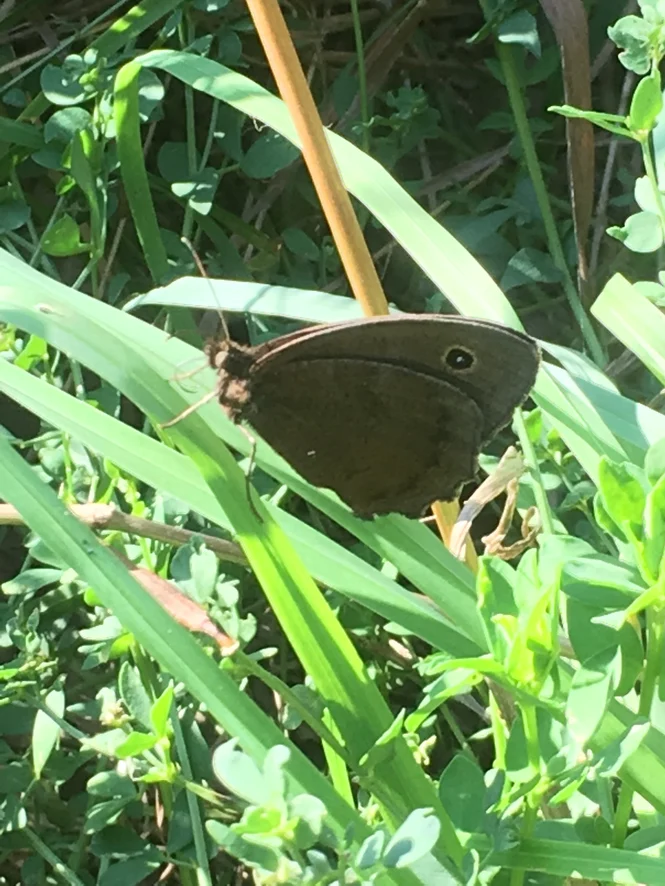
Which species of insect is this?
Minois dryas
